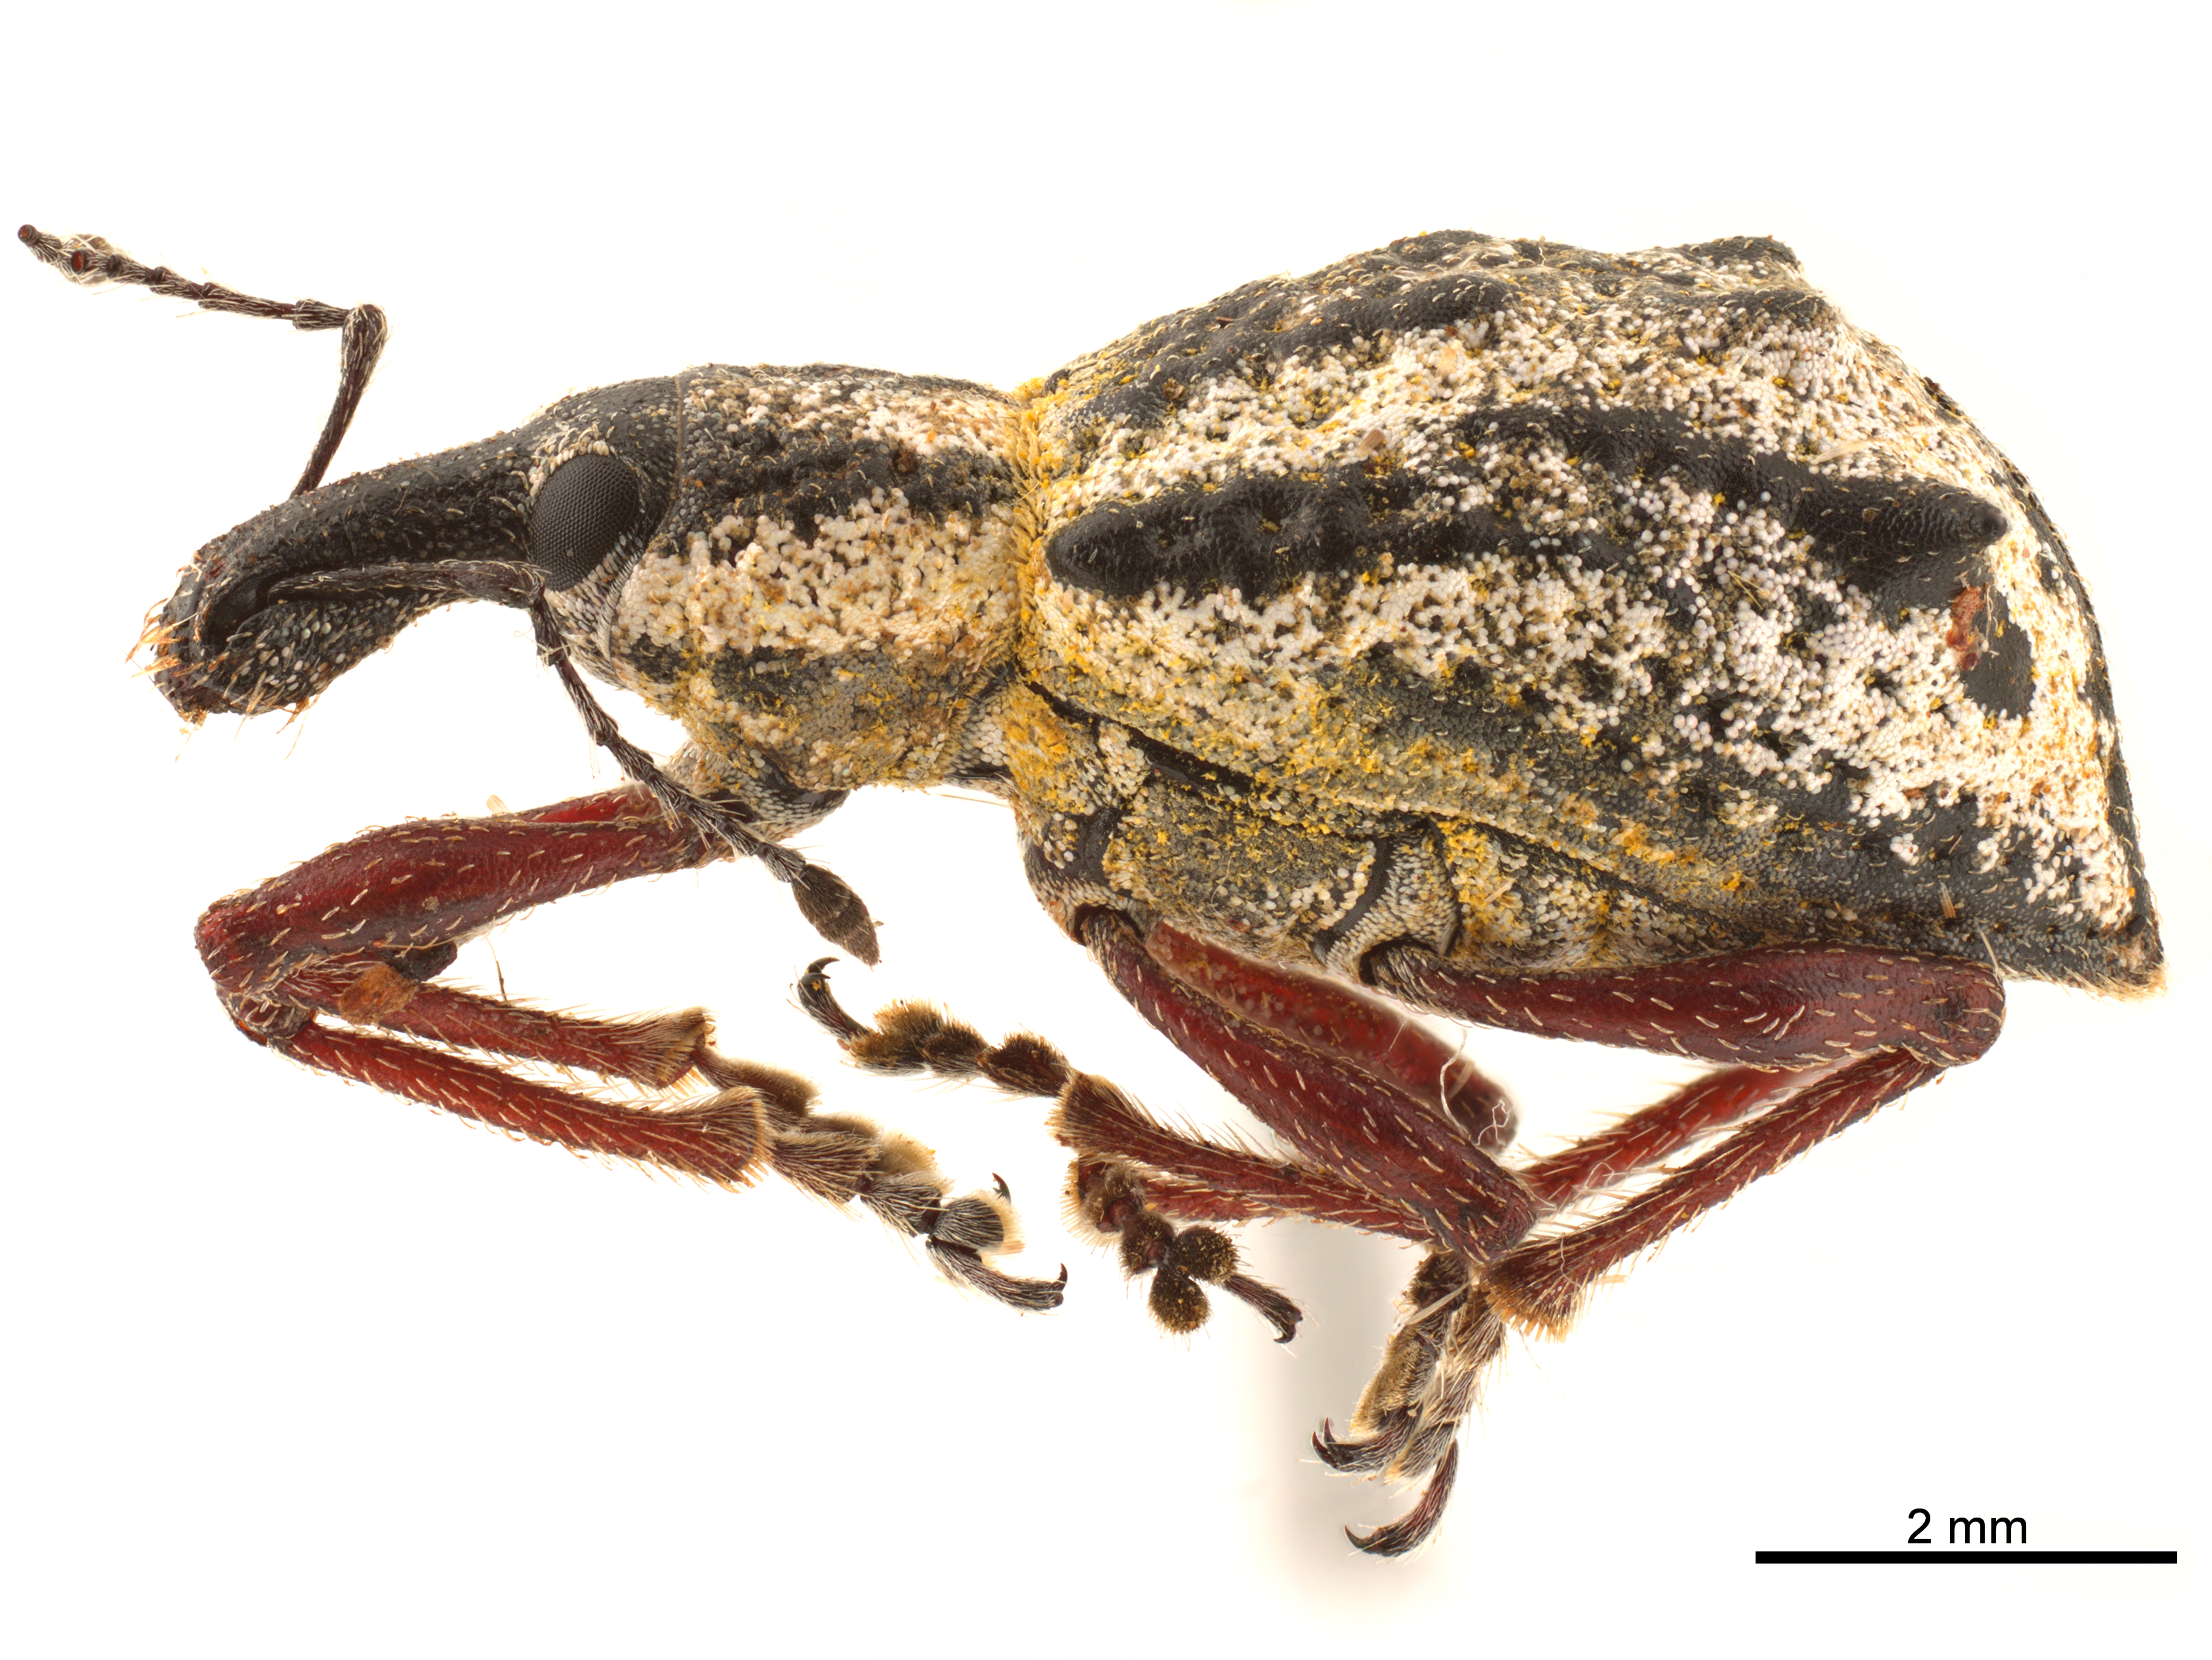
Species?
Hybreoleptops tuberculifera
